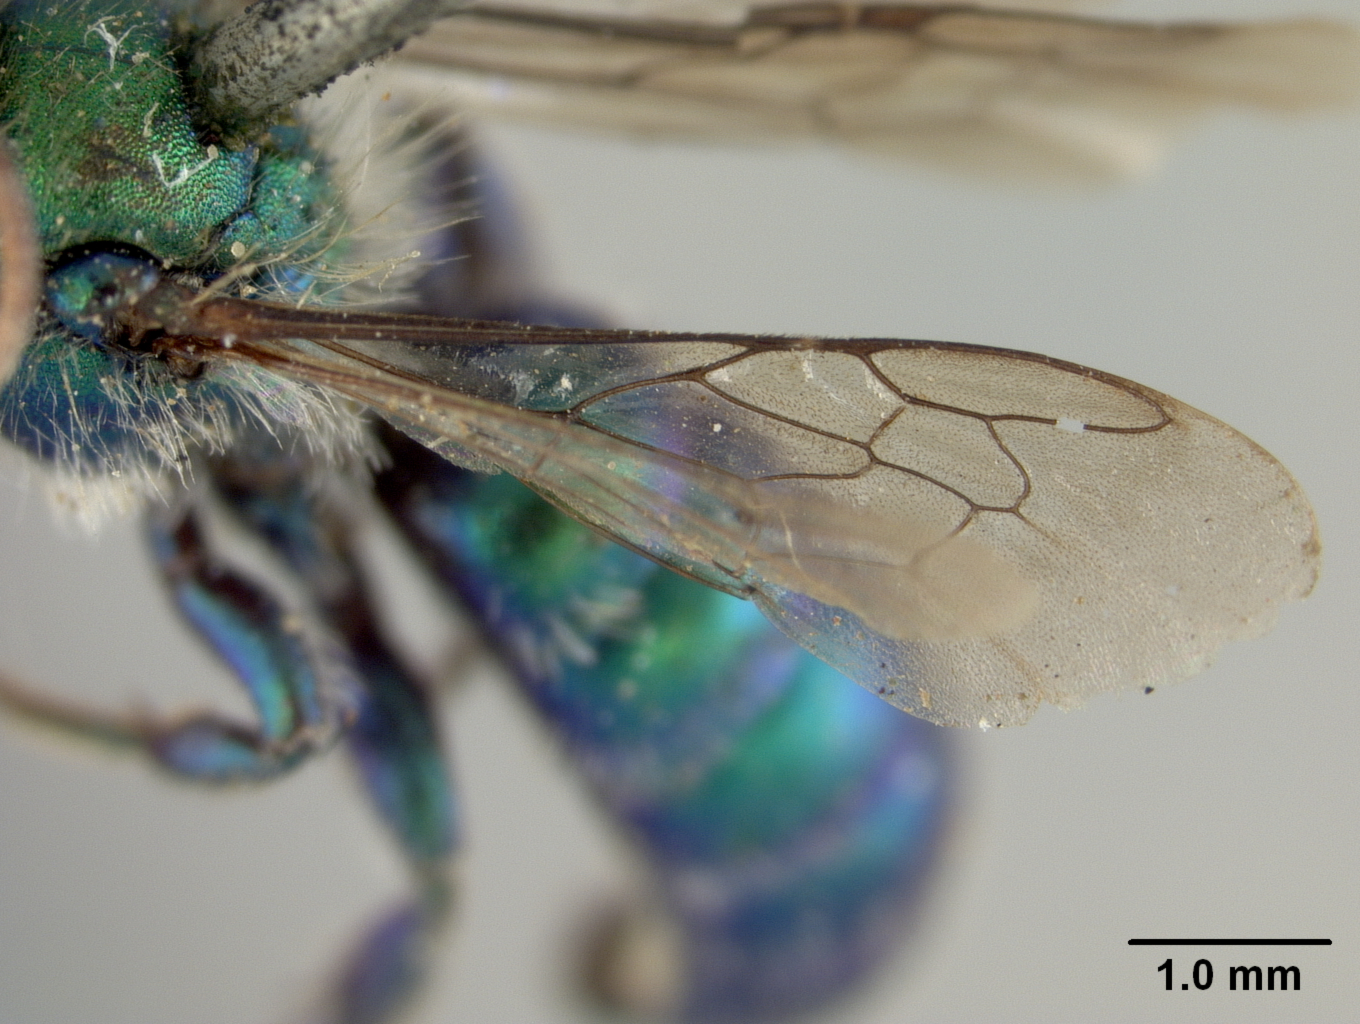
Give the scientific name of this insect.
Osmia platyura
